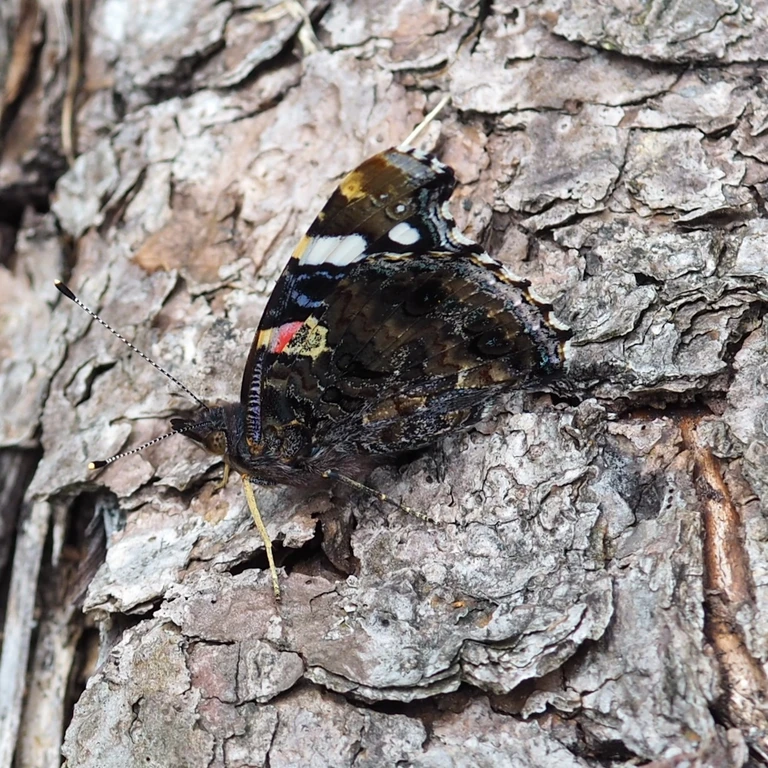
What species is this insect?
Vanessa atalanta
